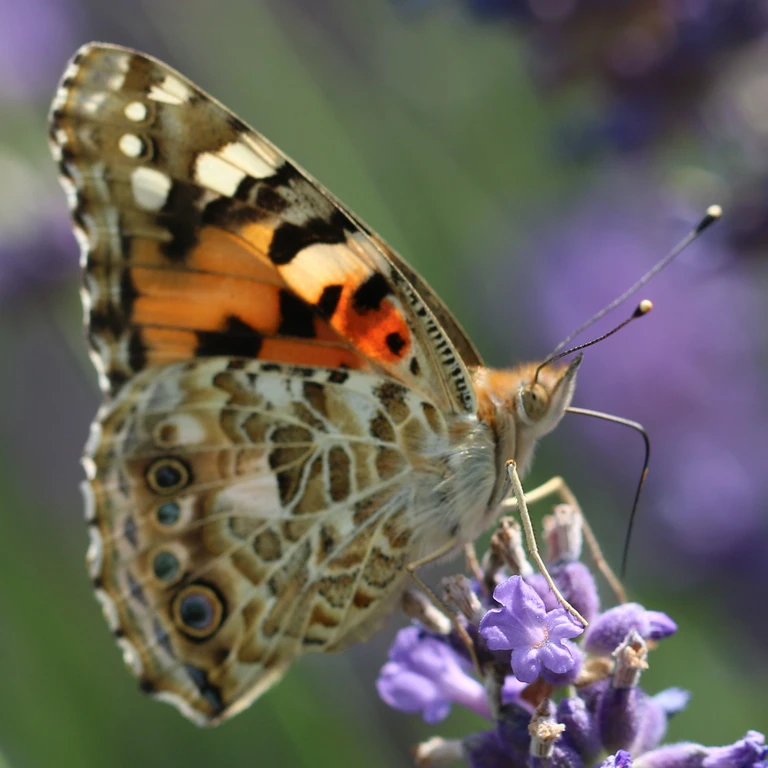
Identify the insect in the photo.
Vanessa cardui
